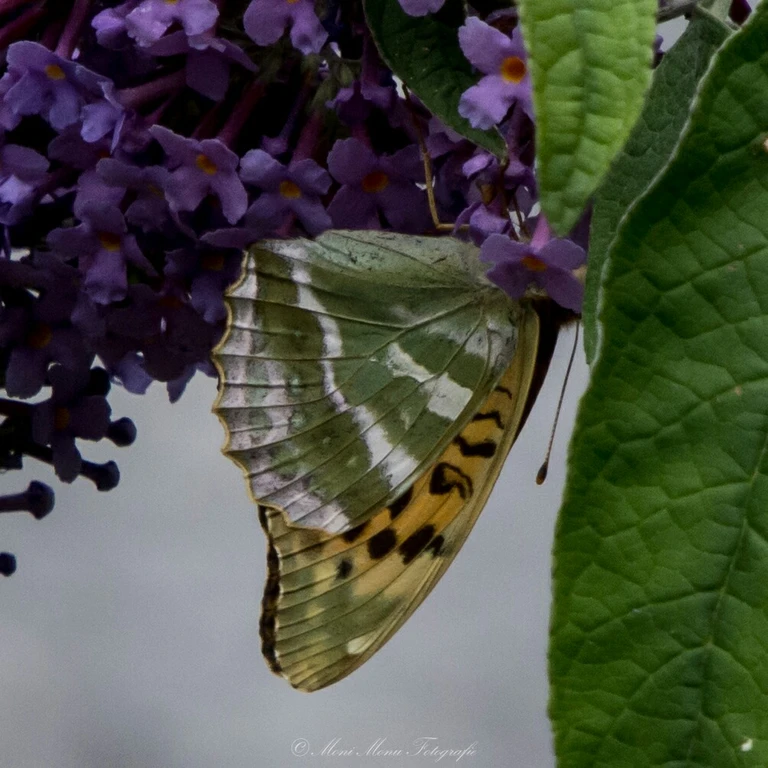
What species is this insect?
Argynnis paphia
